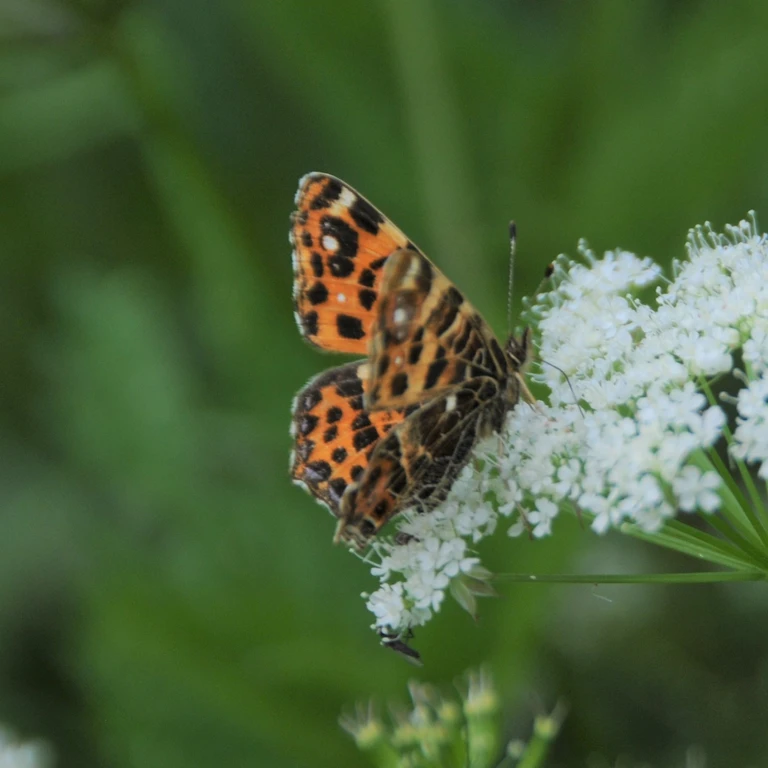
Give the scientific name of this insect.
Araschnia levana
